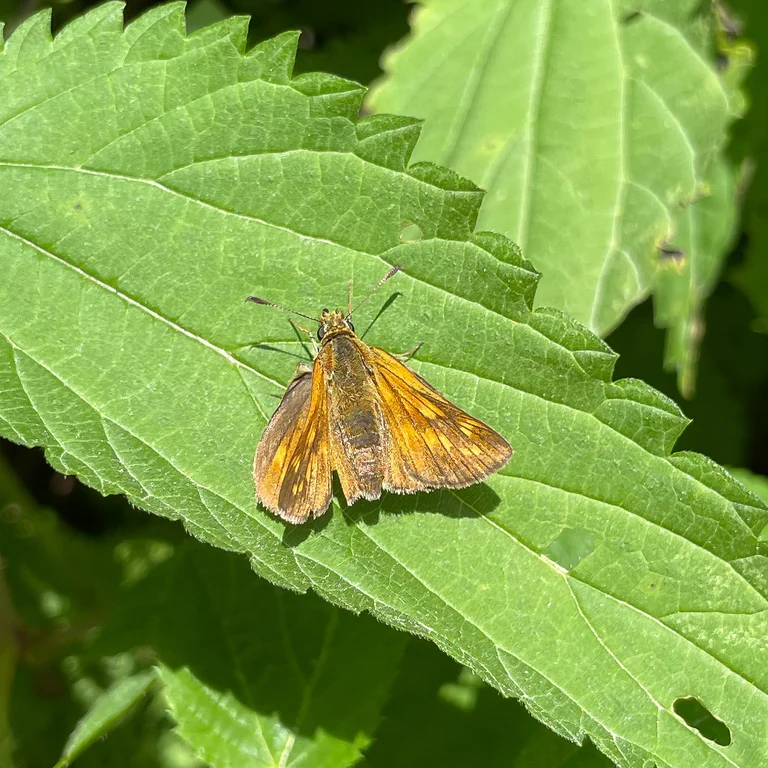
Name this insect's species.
Ochlodes sylvanus (also Ochlodes venata)
